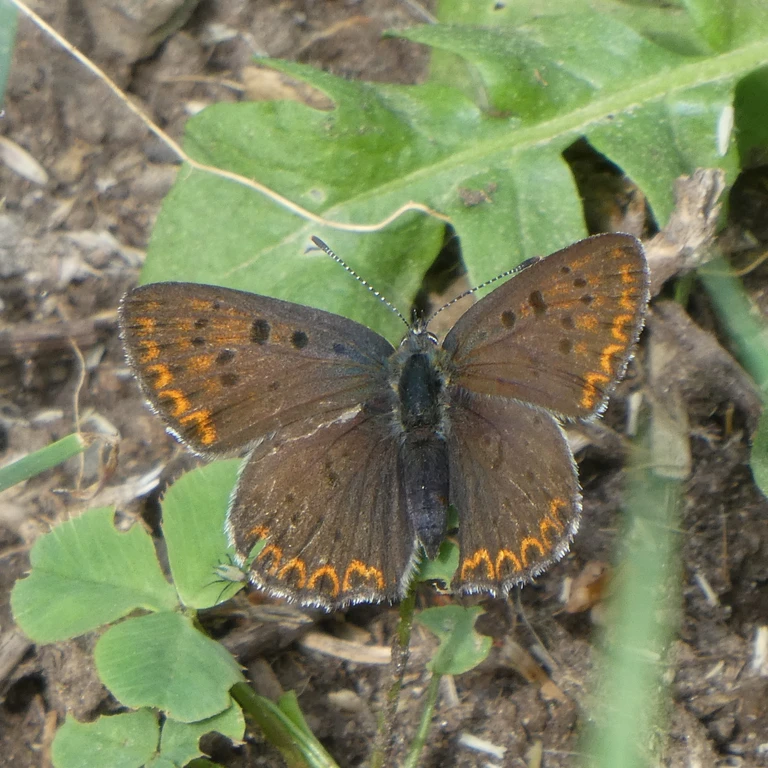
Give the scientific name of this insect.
Lycaena tityrus (also Loweia tityrus)
